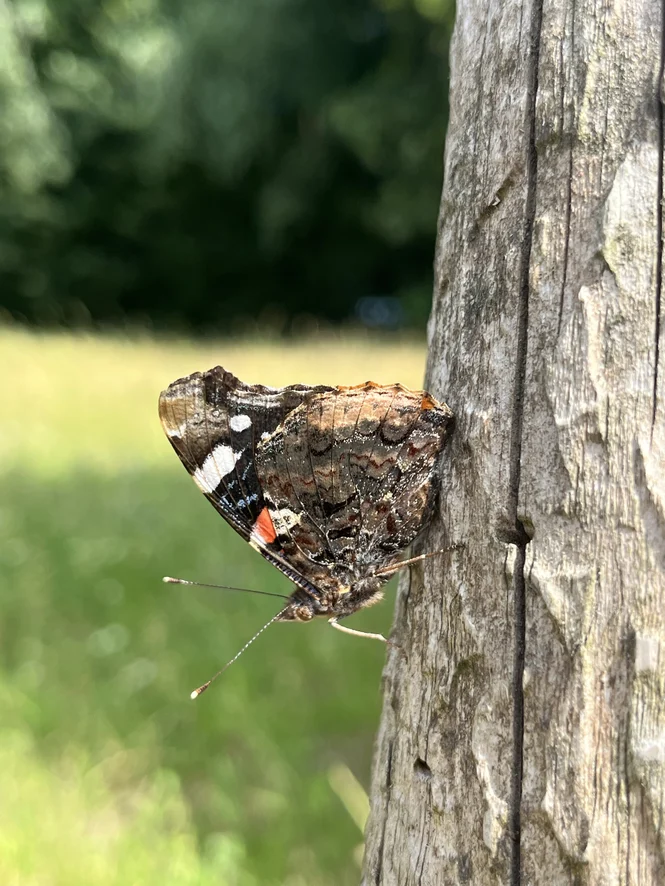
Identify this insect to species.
Vanessa atalanta
